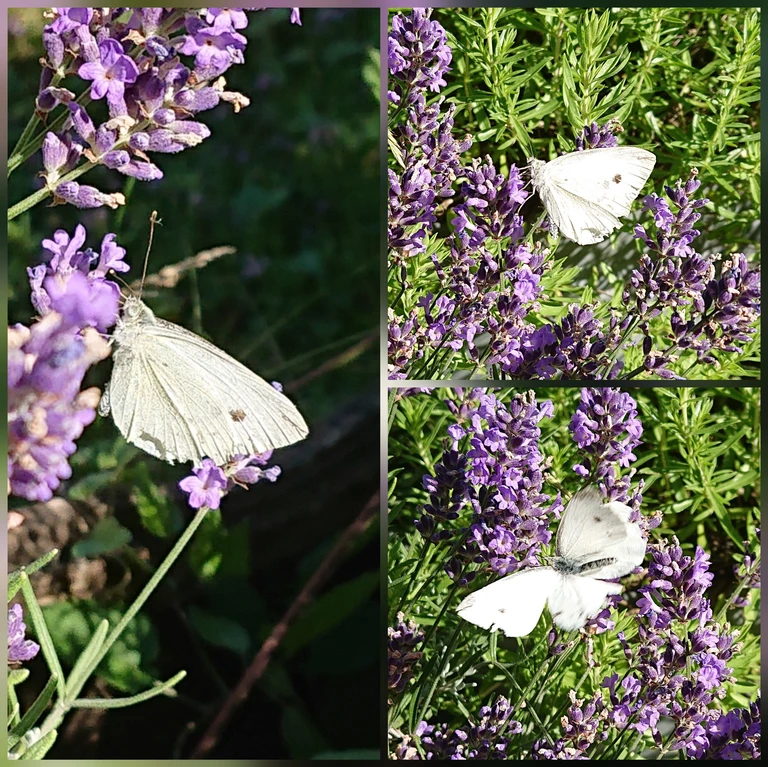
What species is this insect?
Pieris rapae
